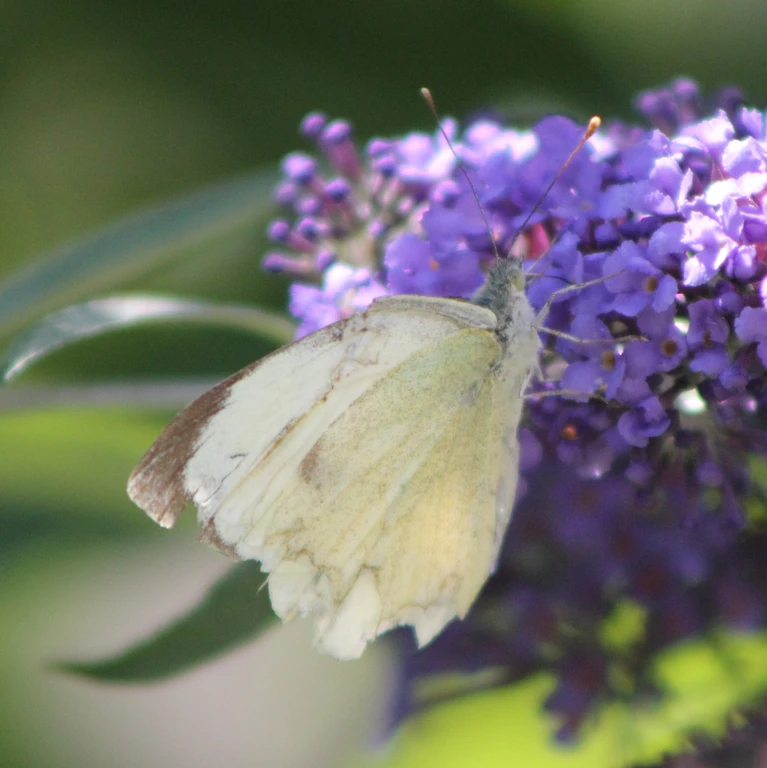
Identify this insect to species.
Pieris brassicae
